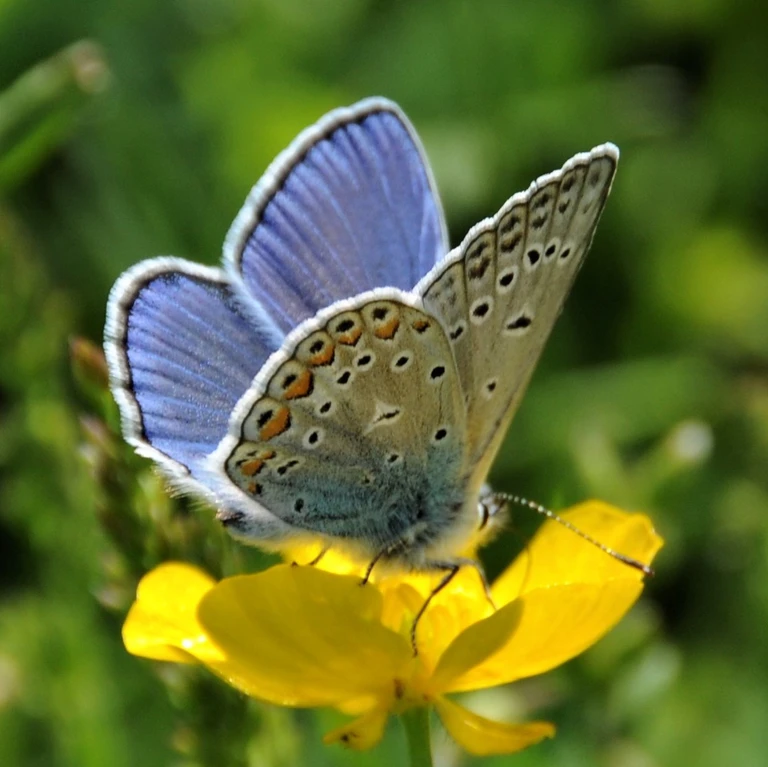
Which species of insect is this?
Polyommatus icarus
